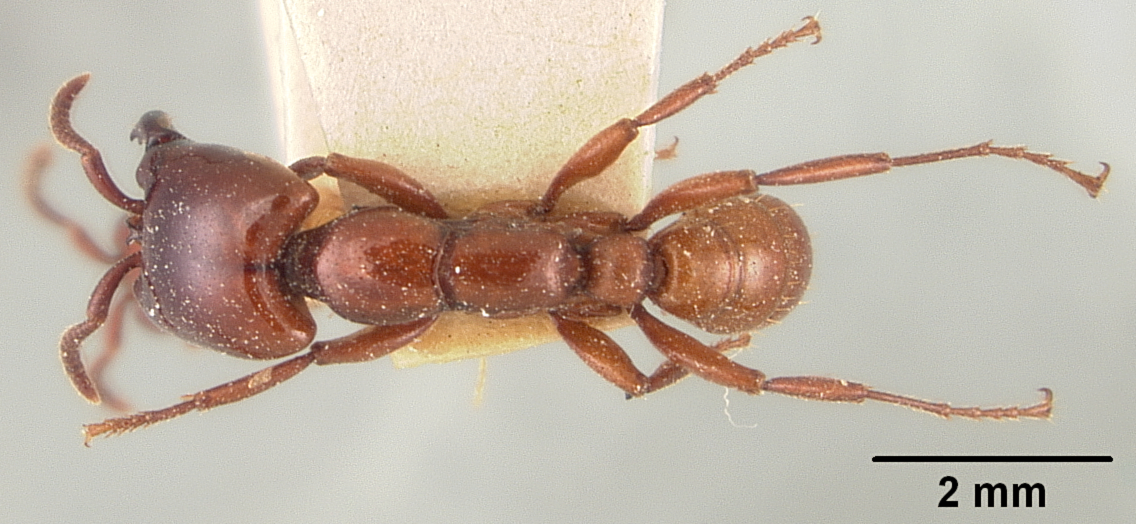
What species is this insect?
Dorylus brevipennis
